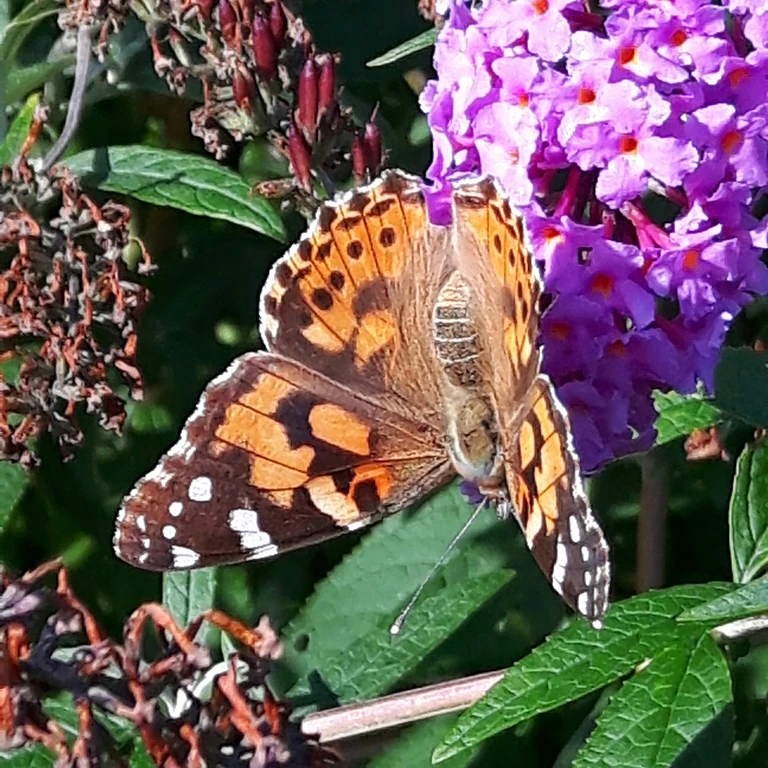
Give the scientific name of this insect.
Vanessa cardui
